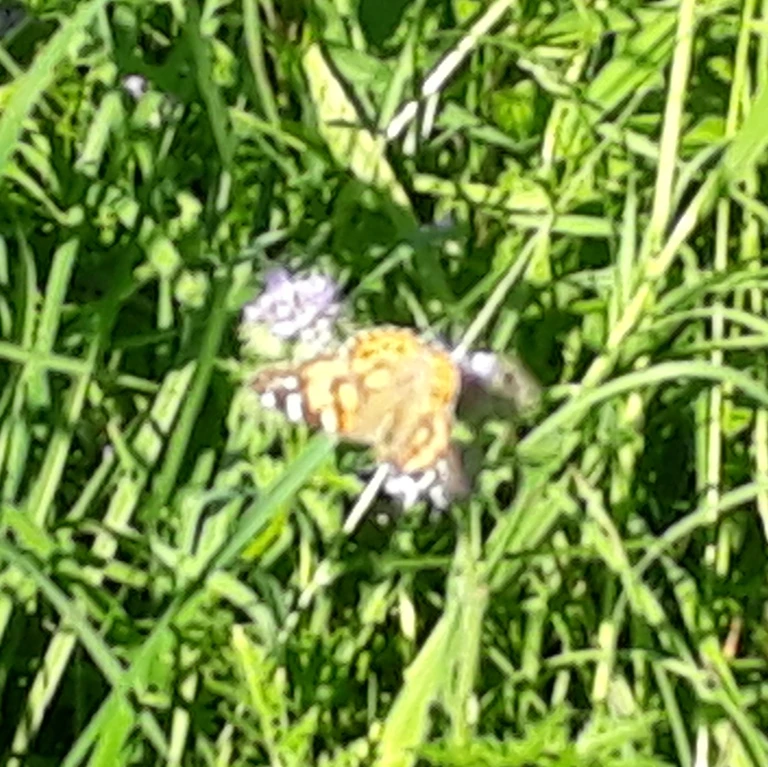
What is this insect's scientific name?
Vanessa cardui
